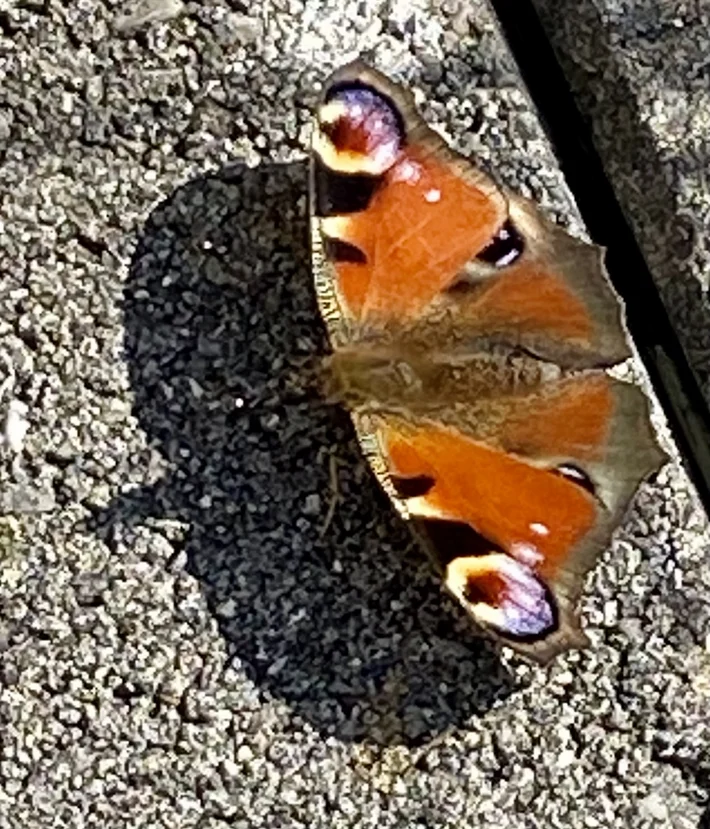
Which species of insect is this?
Aglais io
